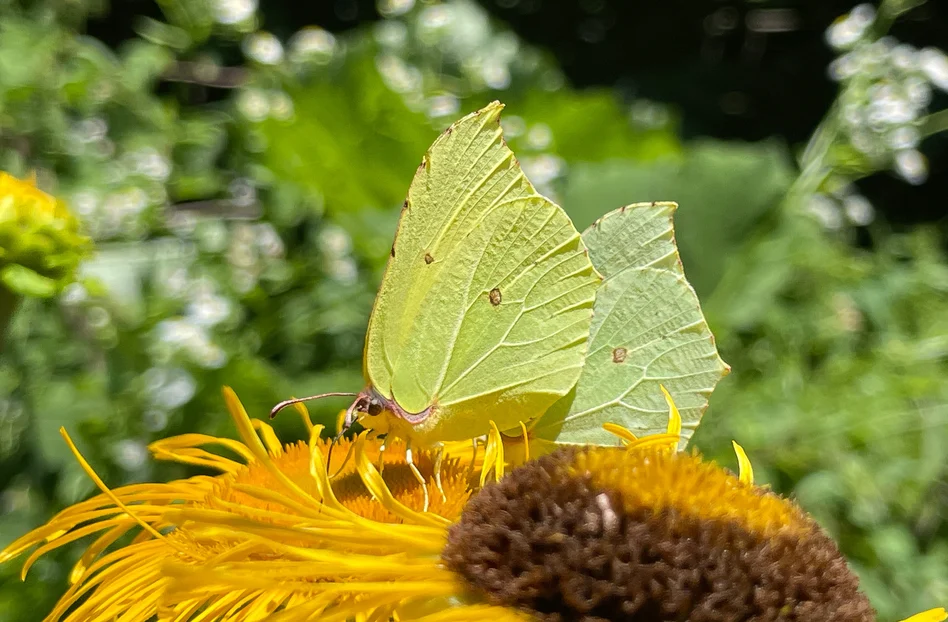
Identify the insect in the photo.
Gonepteryx rhamni
